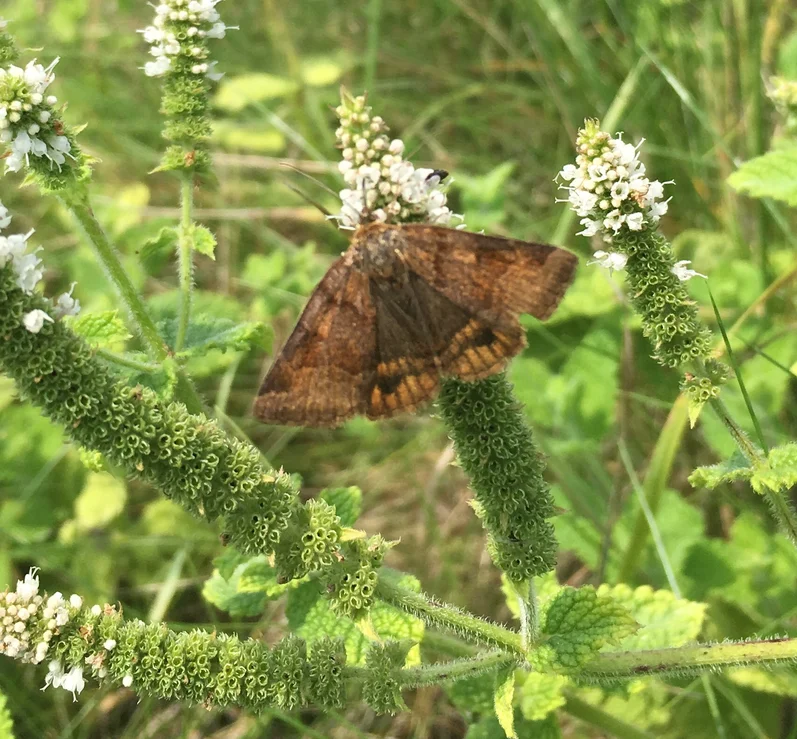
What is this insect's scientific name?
Euclidia glyphica
